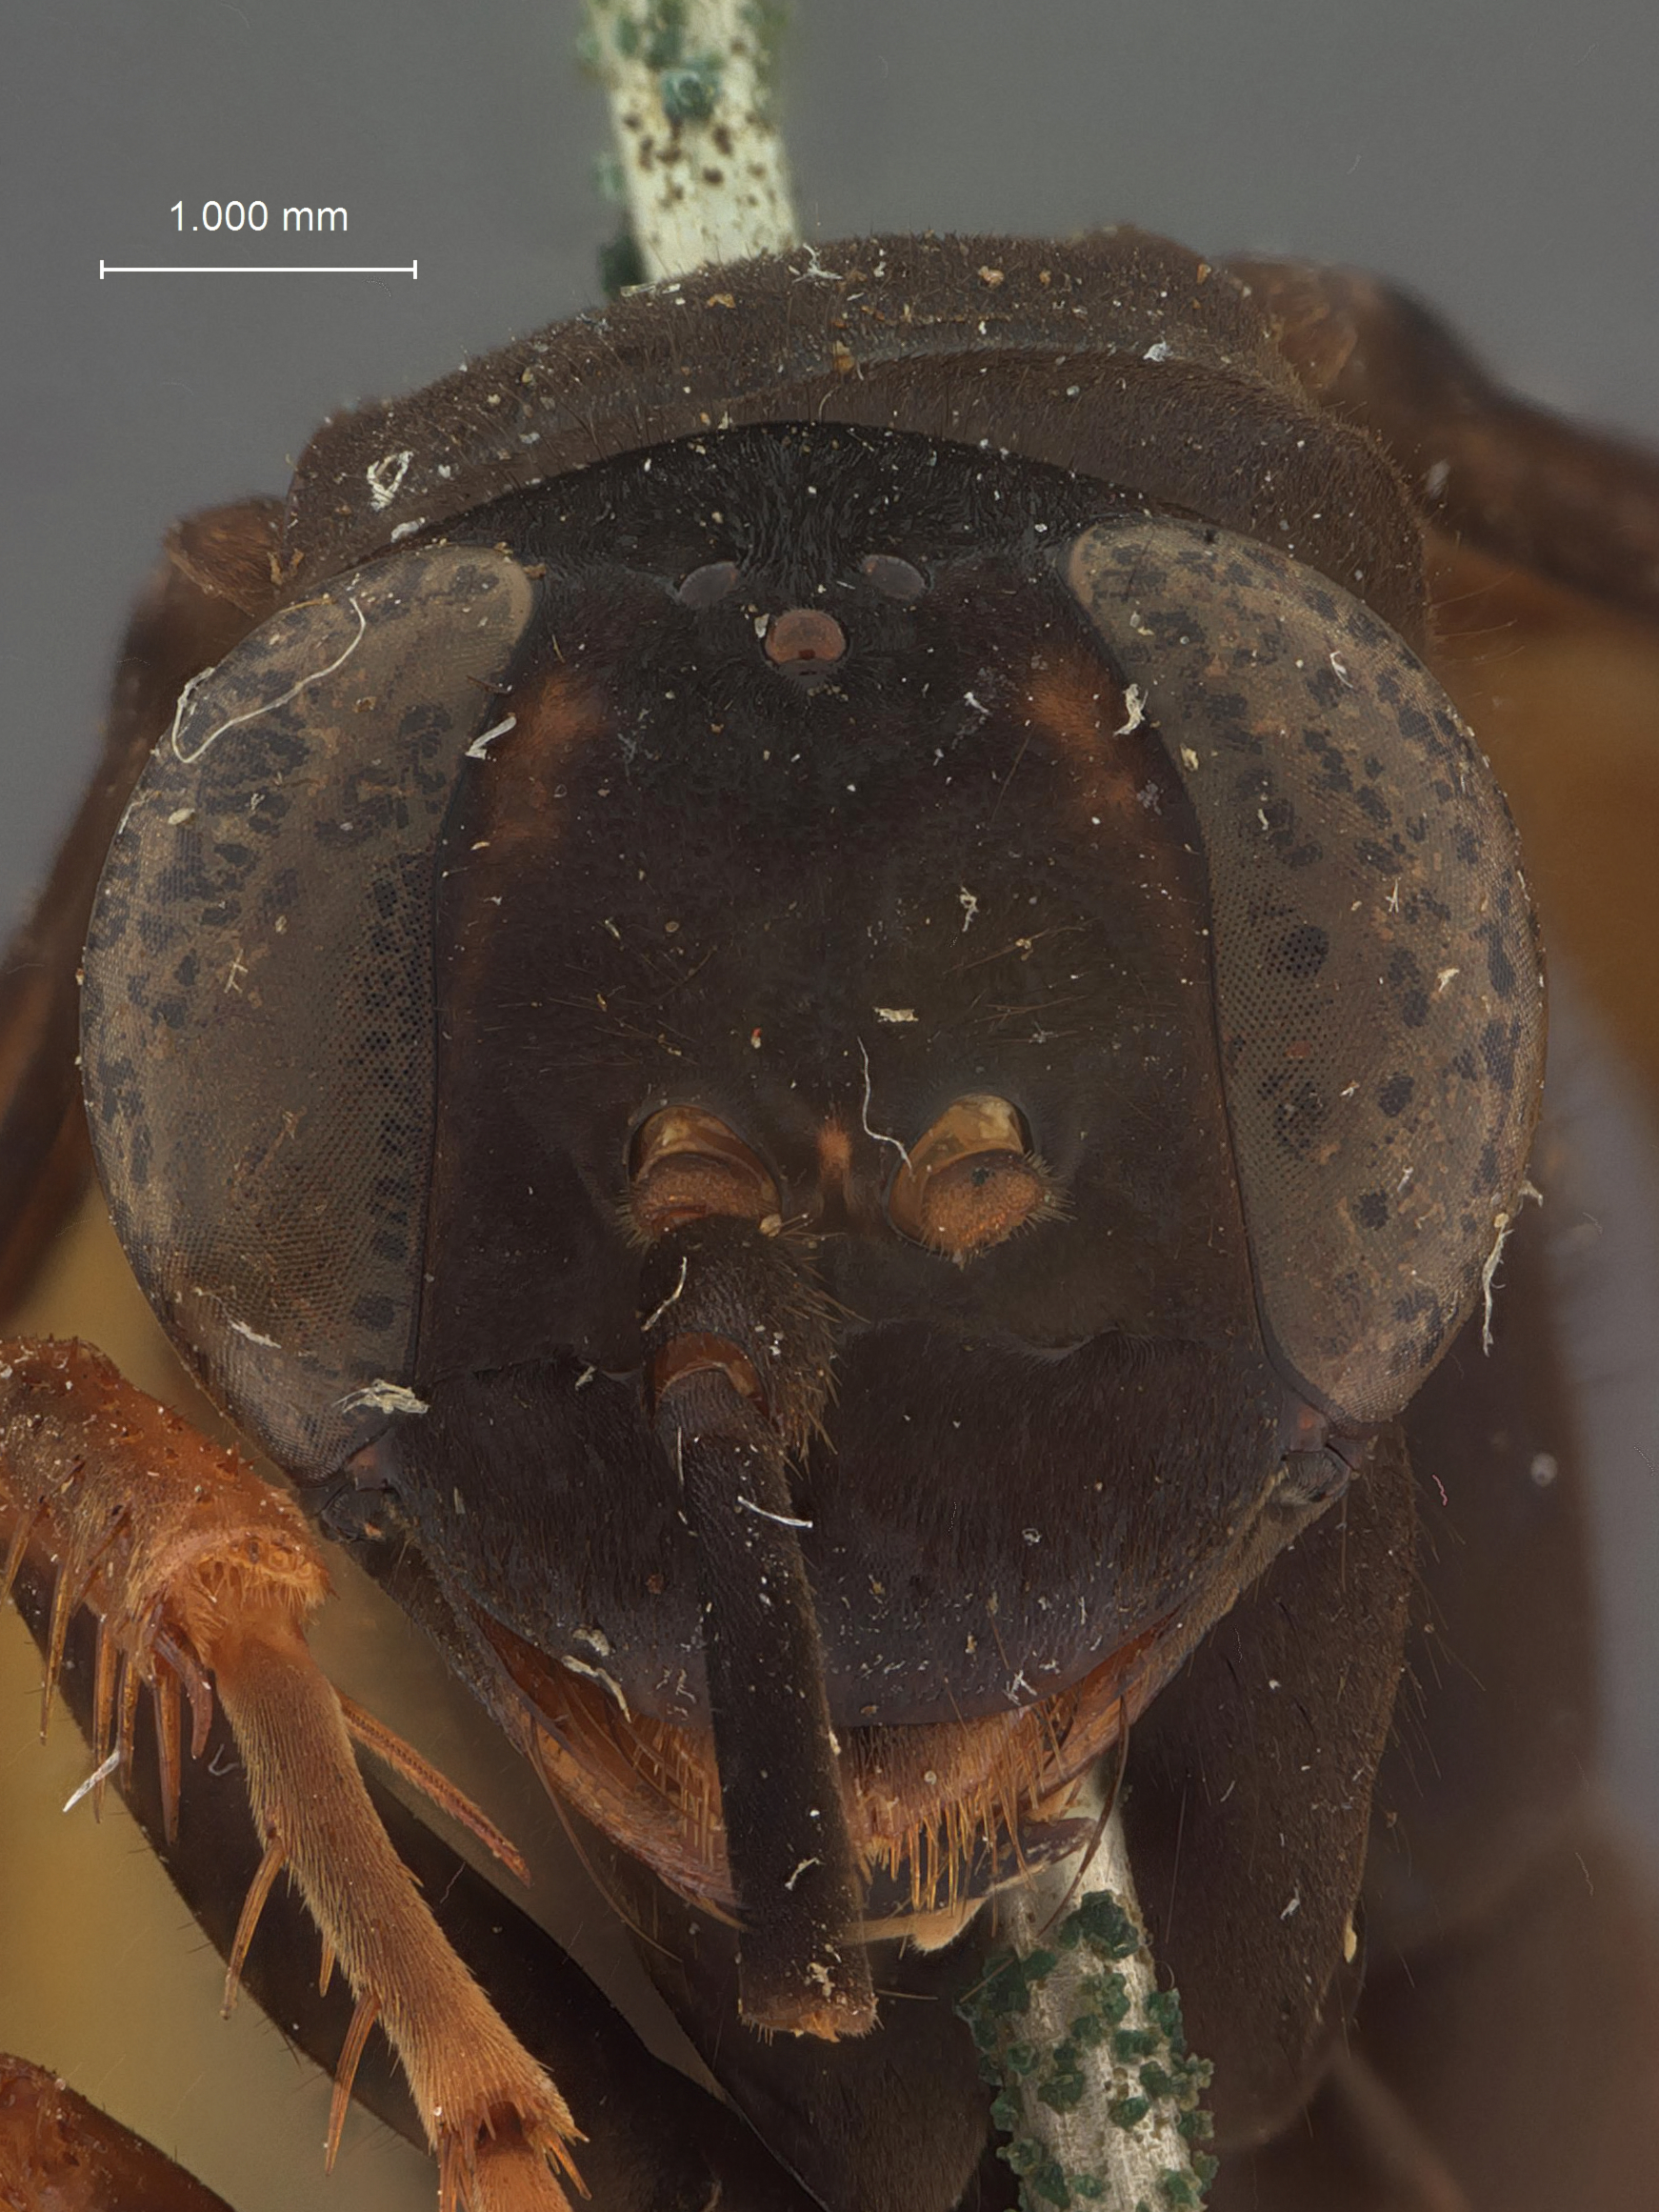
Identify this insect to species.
Batazonus submaculatus
